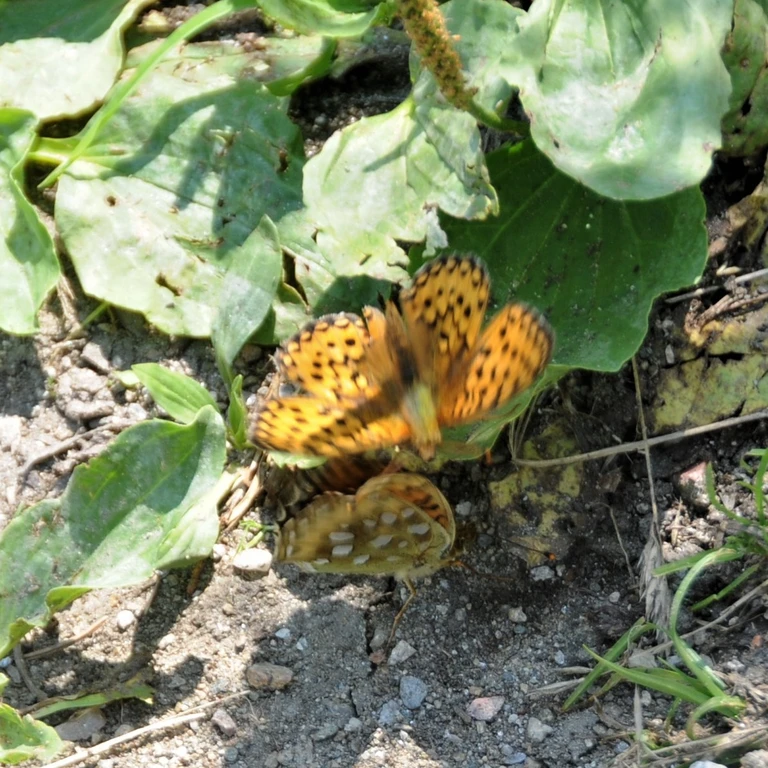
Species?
Speyeria aglaja
